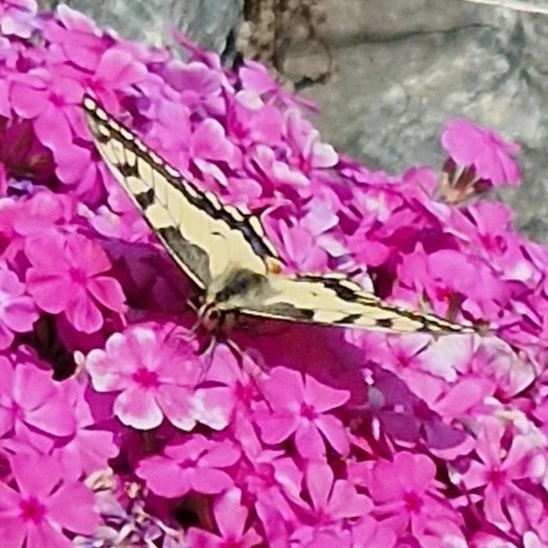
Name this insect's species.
Papilio machaon
